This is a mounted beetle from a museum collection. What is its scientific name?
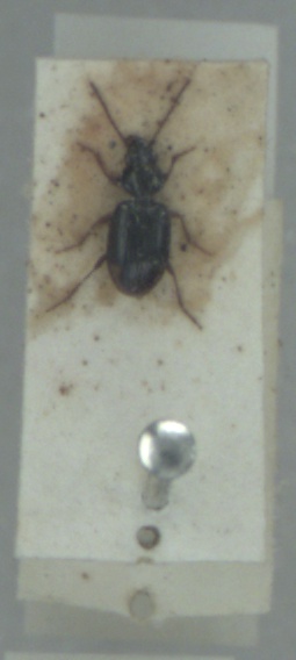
Bembidion lunulatum
